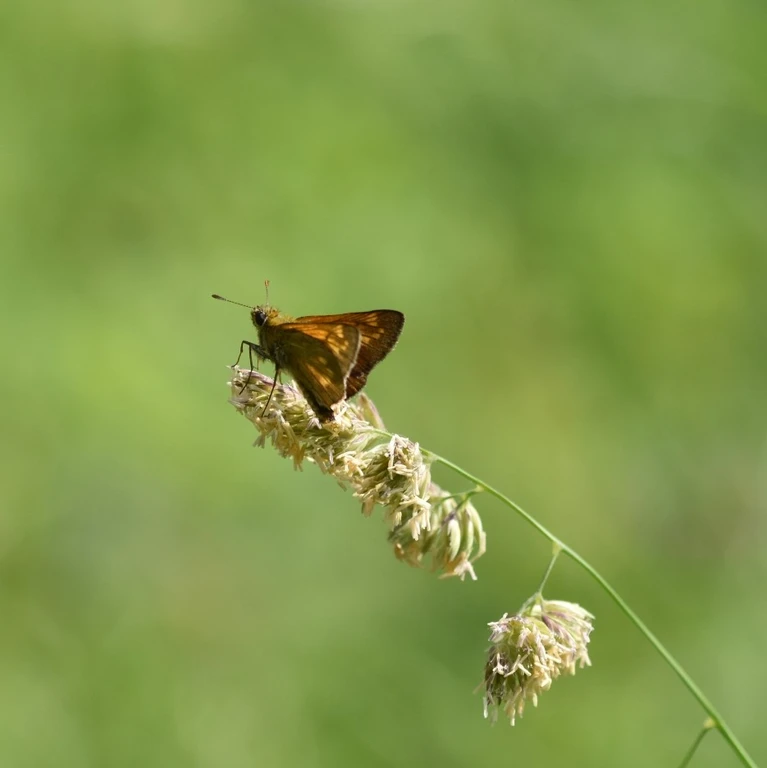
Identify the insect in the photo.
Ochlodes sylvanus (also Ochlodes venata)
